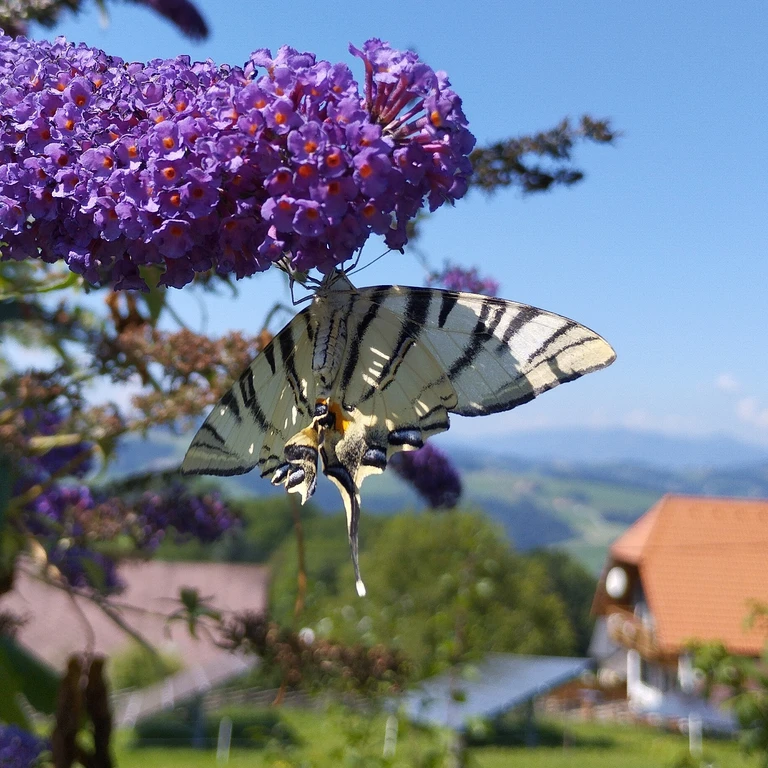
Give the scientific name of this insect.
Iphiclides podalirius
